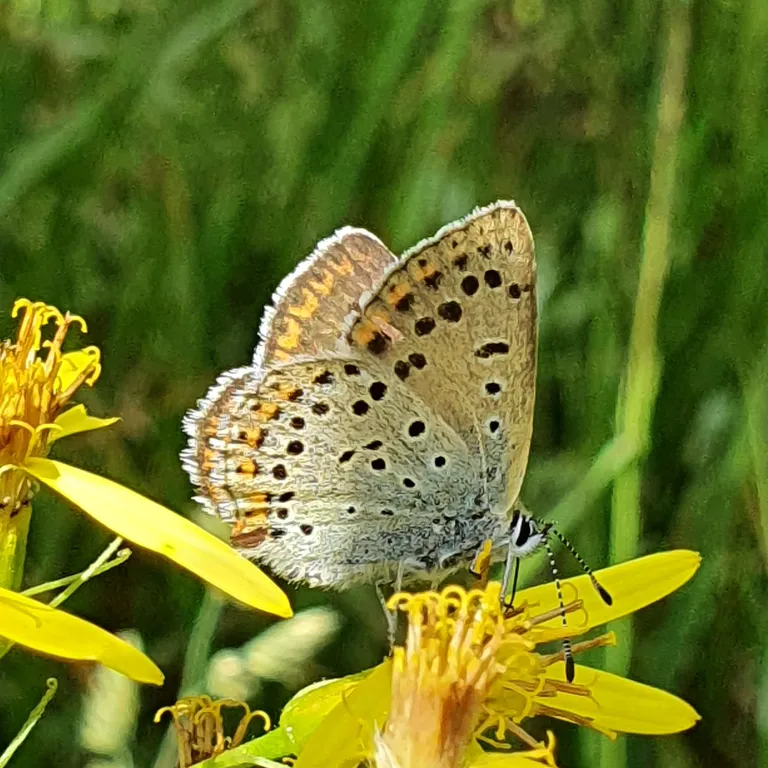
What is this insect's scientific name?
Lycaena tityrus (also Loweia tityrus)
